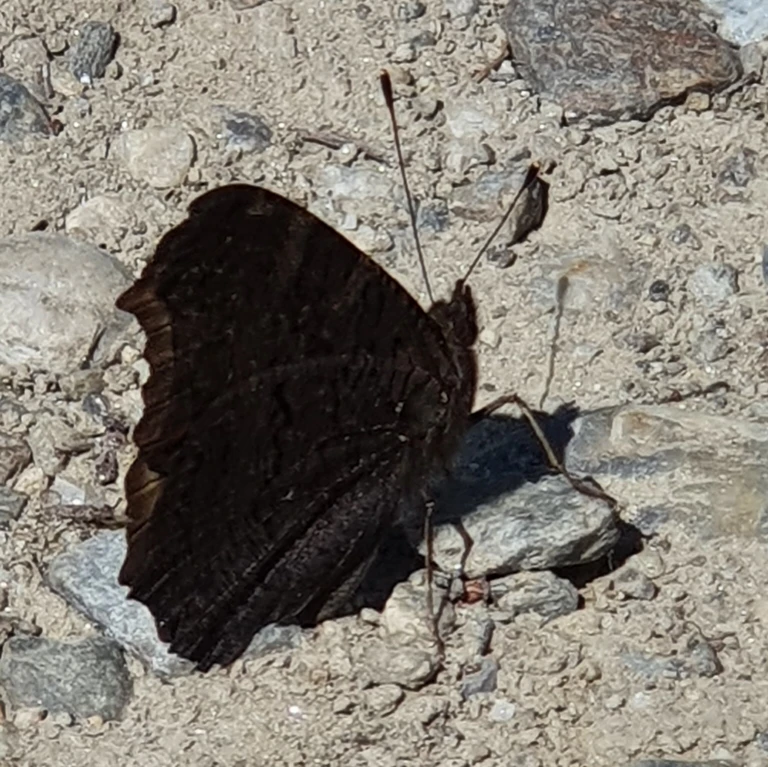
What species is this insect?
Aglais io
